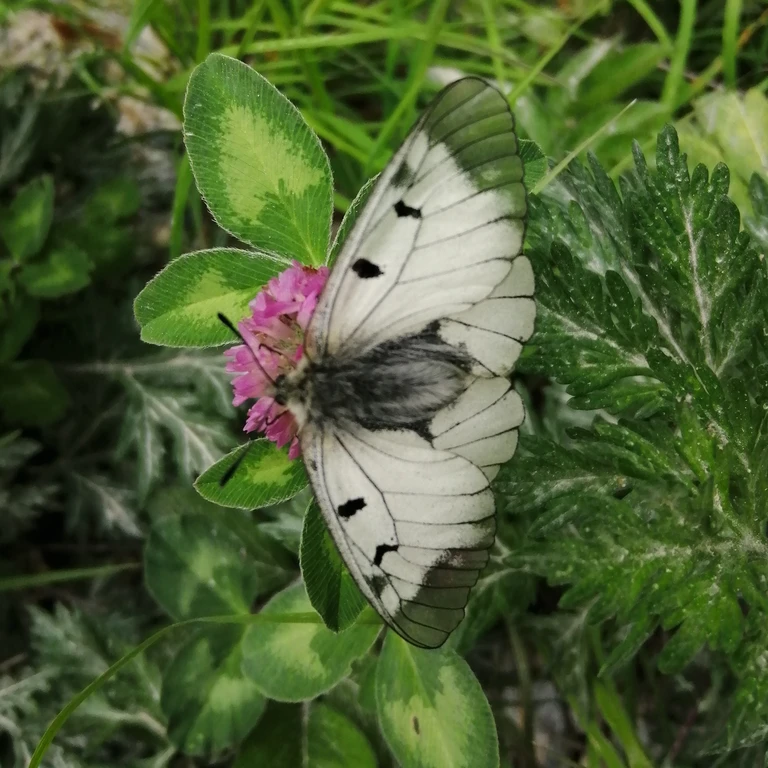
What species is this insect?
Parnassius mnemosyne
